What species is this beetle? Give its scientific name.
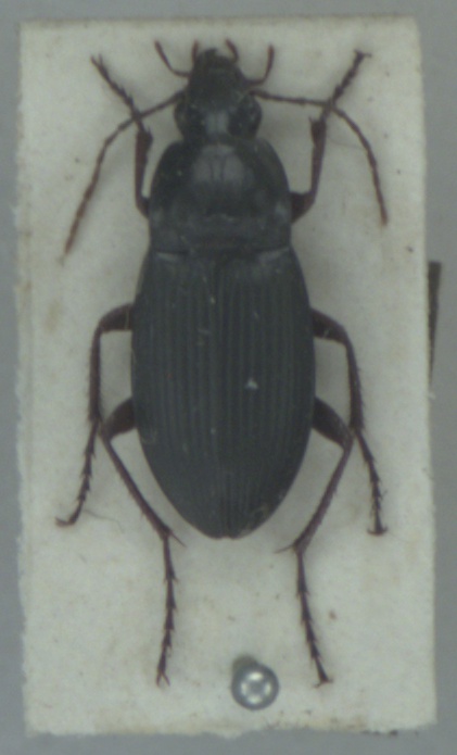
Calathus fuscipes
